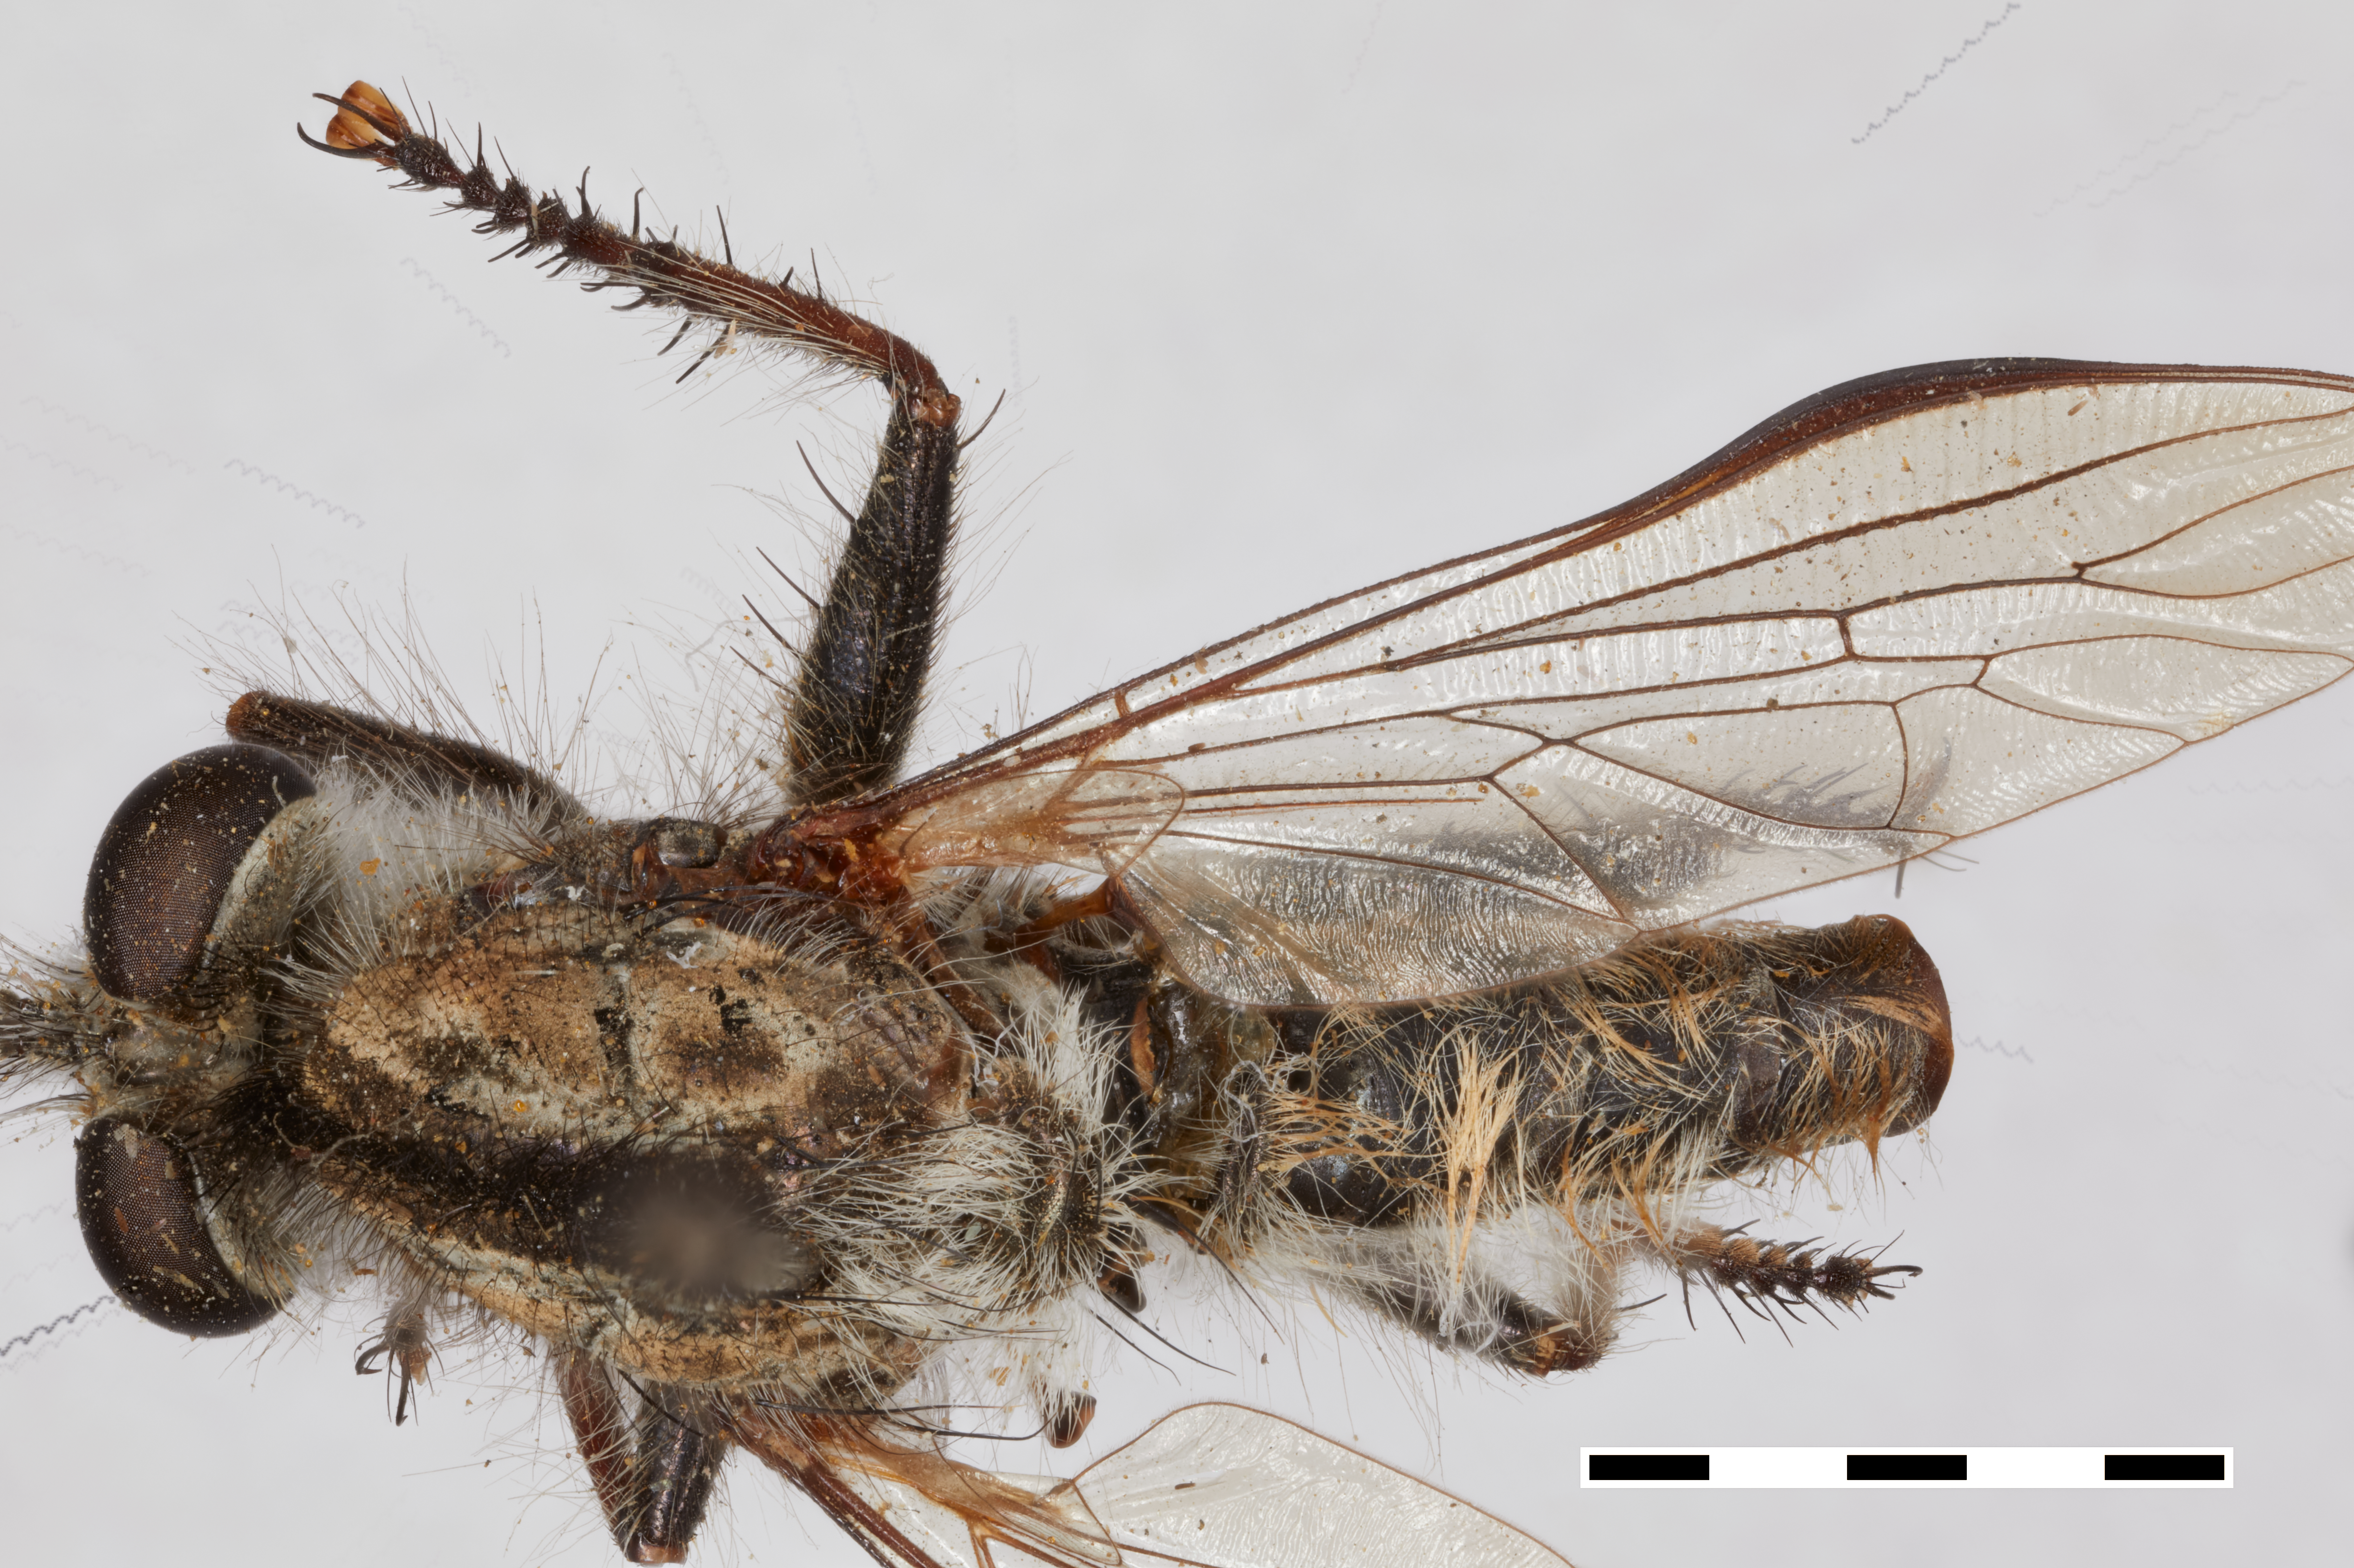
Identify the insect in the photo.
Erax subcupreus
